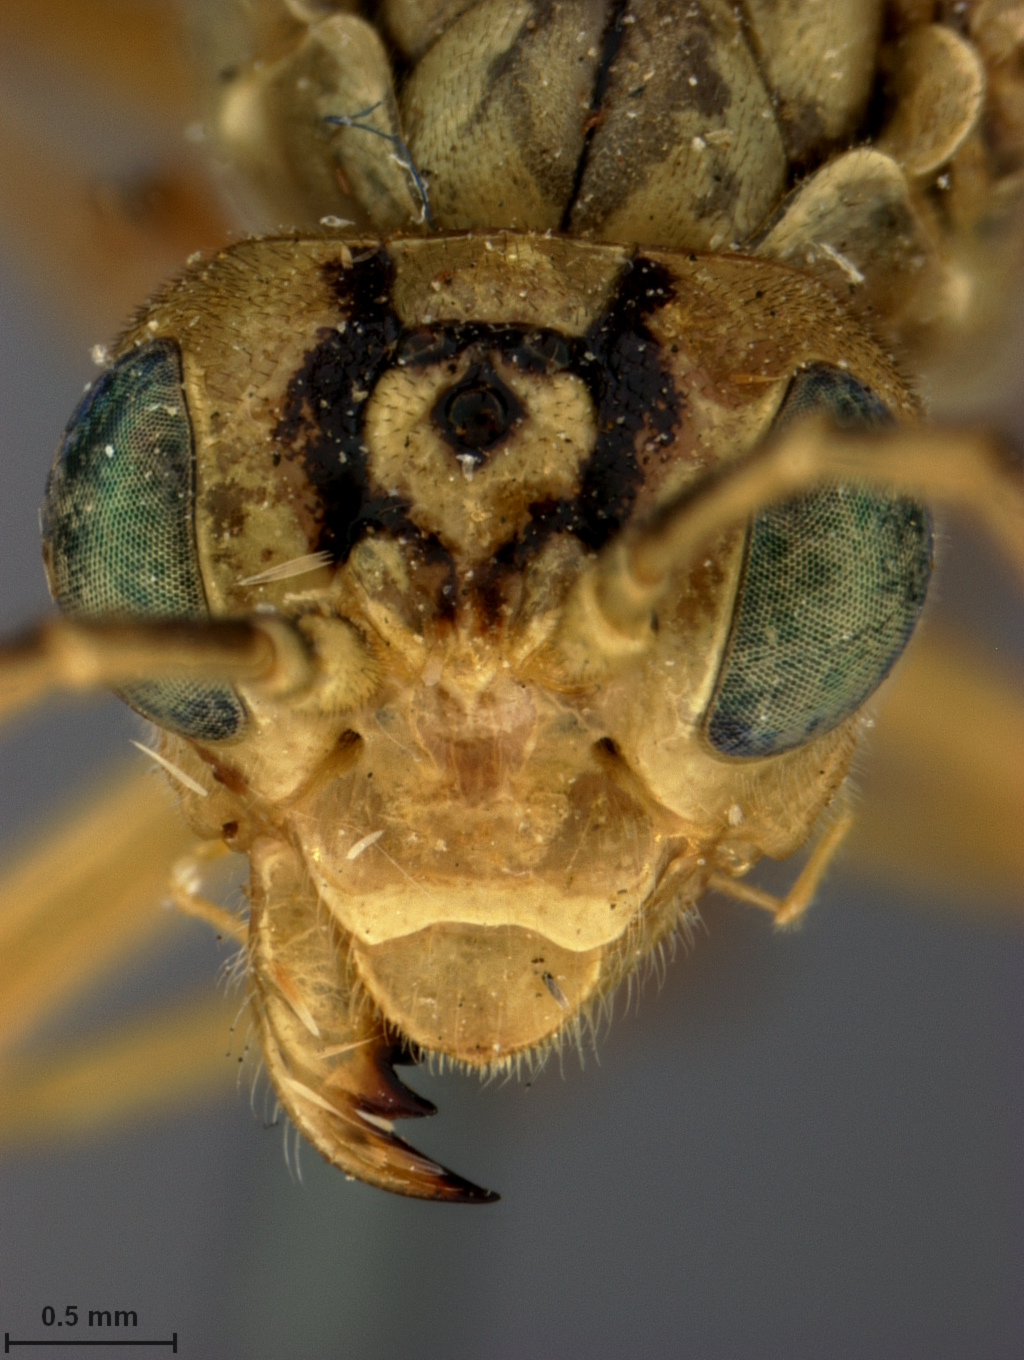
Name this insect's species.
Tenthredo dissimulans
